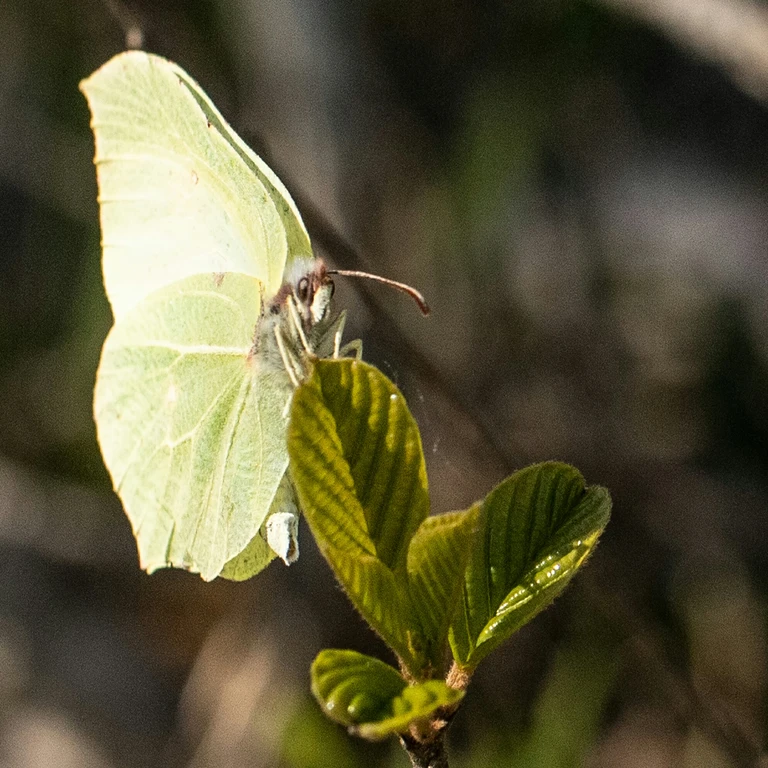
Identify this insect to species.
Gonepteryx rhamni
